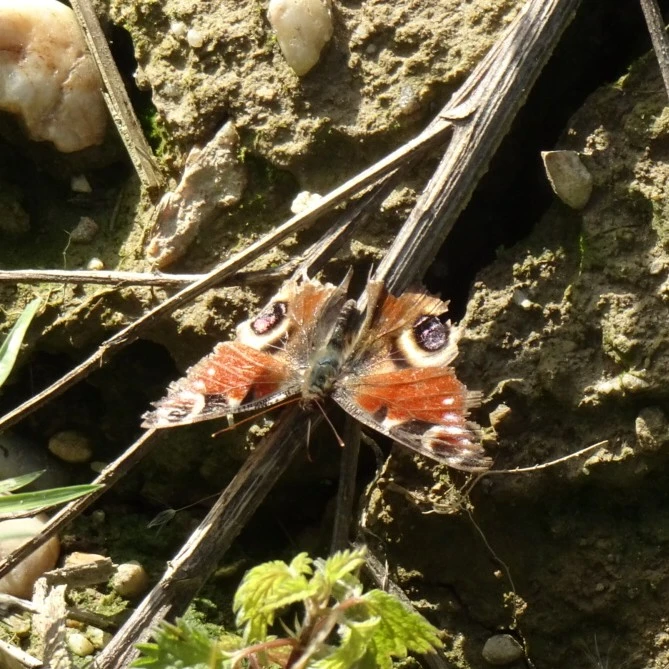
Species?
Aglais io
